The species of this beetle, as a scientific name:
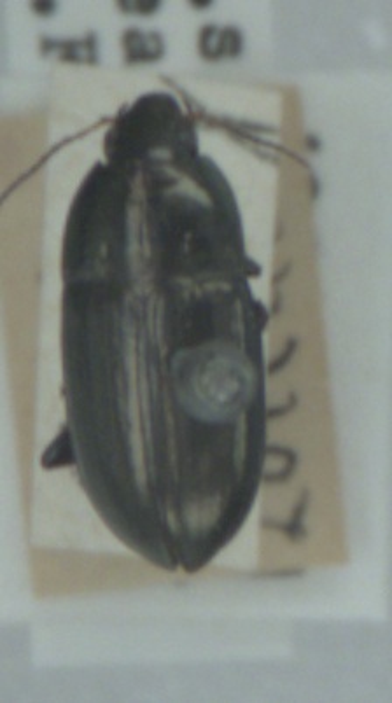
Amara aenea
